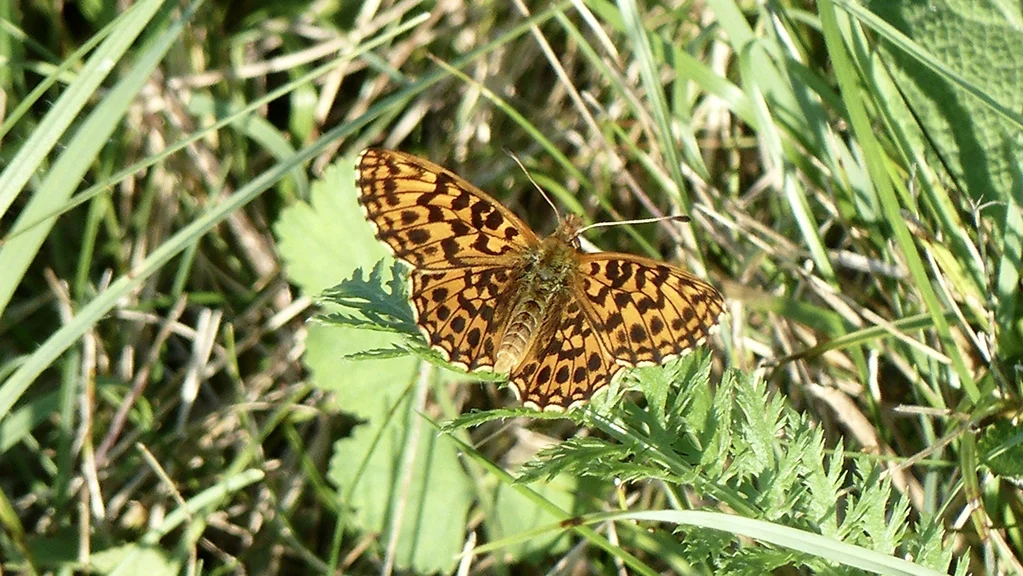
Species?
Boloria dia
